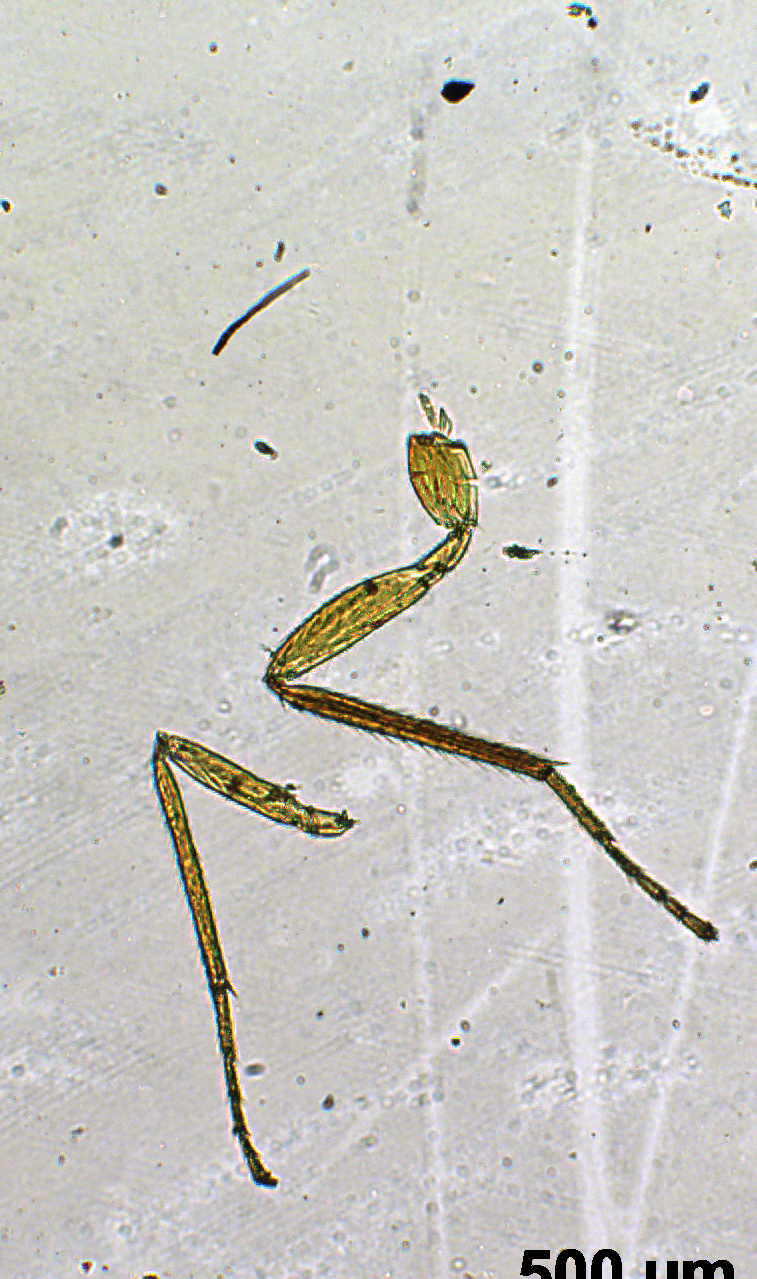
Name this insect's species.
Ooctonus kodaianus
